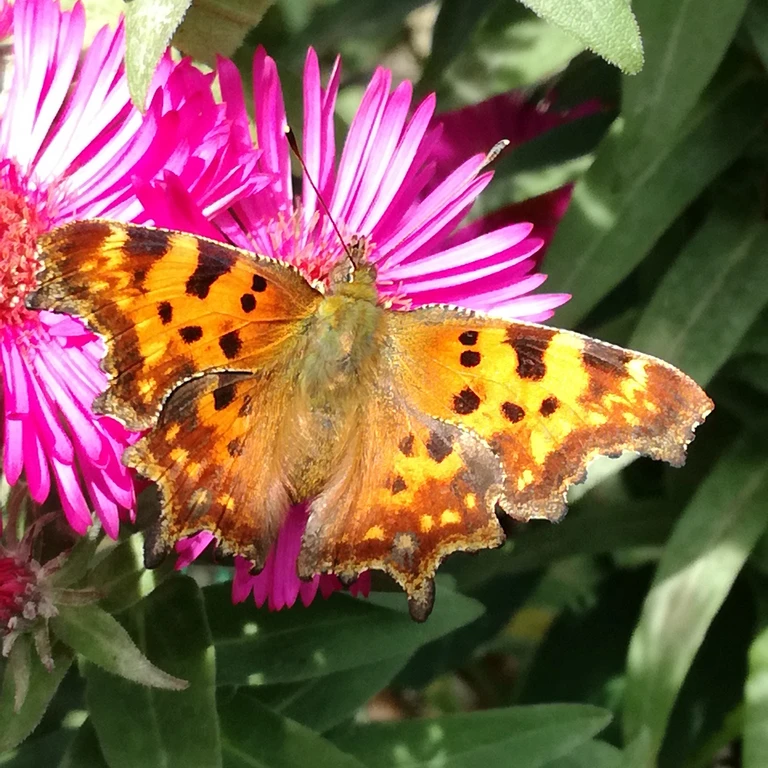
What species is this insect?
Polygonia c-album
